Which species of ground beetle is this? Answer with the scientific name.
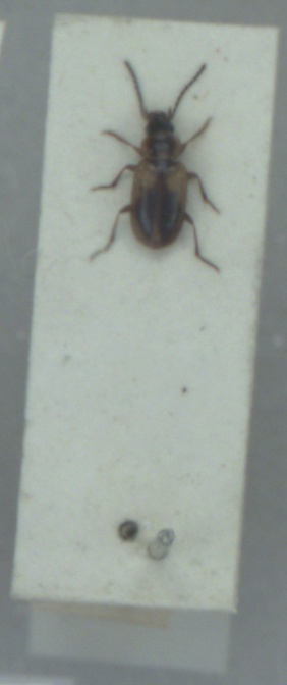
Acupalpus dorsalis
